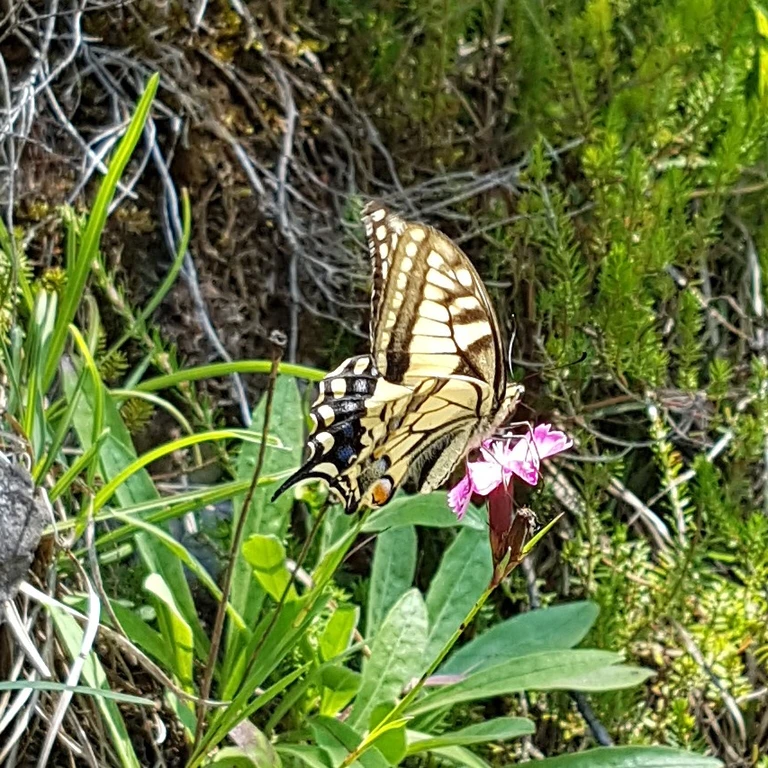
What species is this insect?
Papilio machaon
